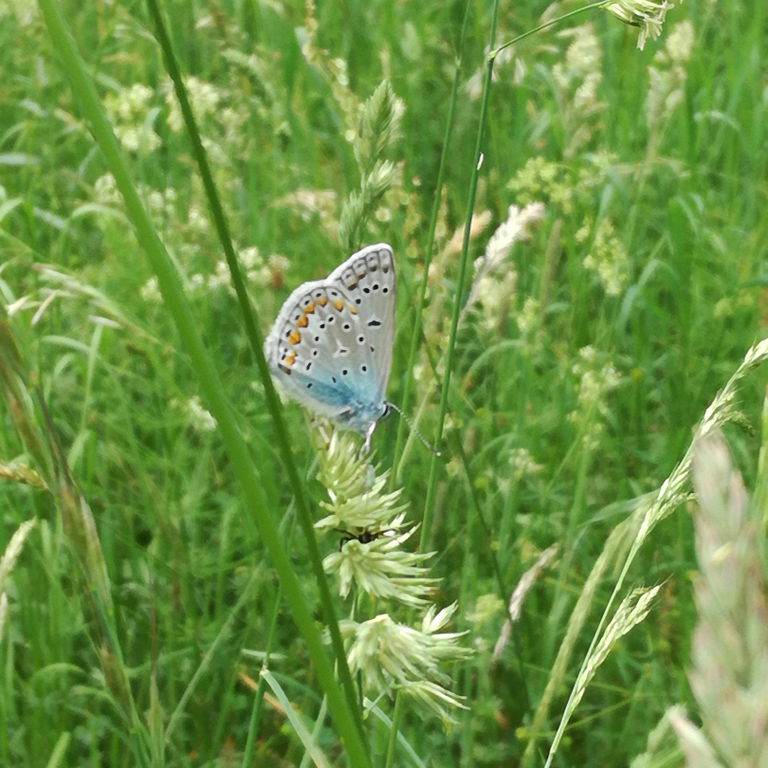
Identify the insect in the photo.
Polyommatus icarus
